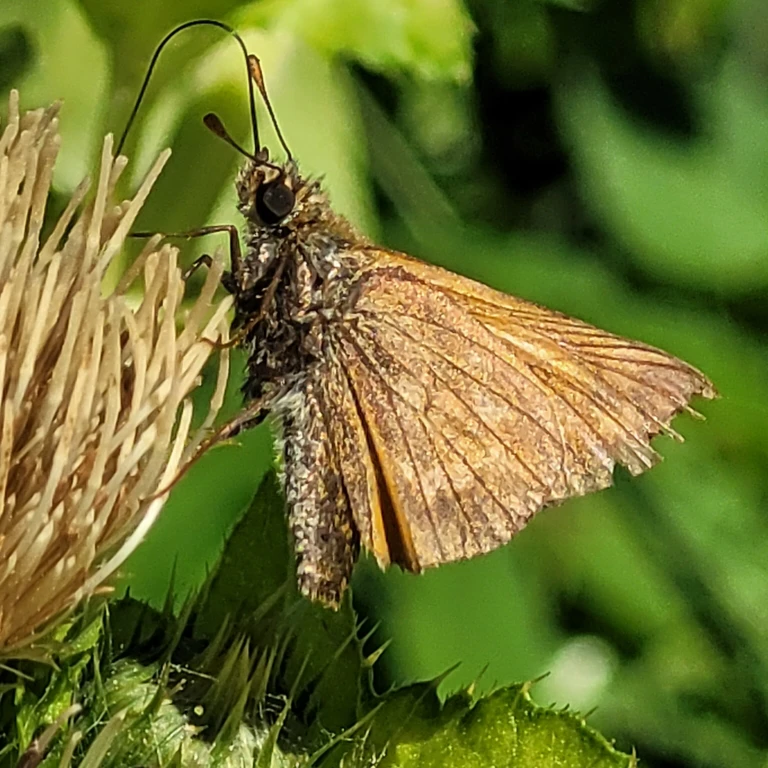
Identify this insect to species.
Ochlodes sylvanus (also Ochlodes venata)
